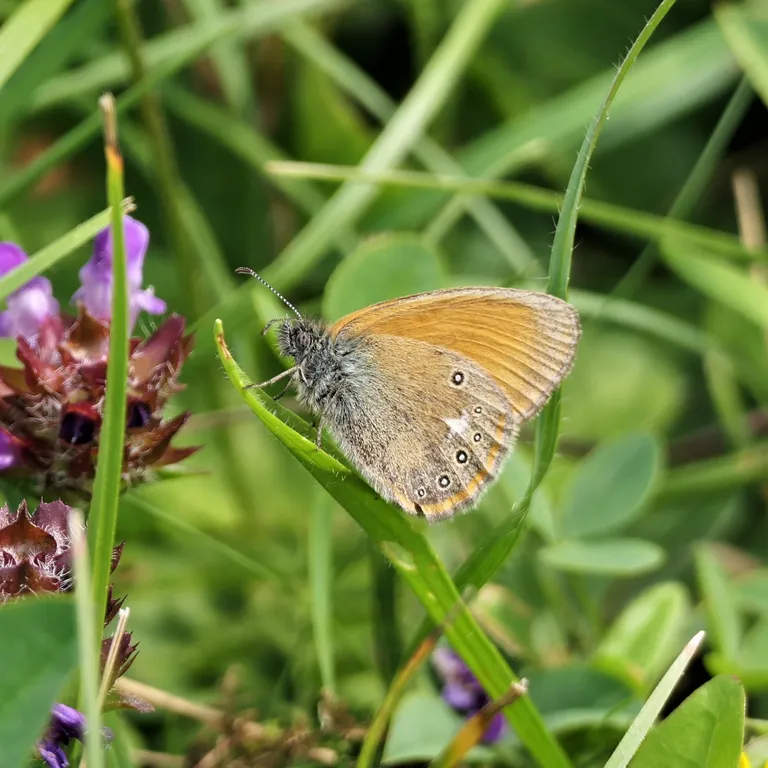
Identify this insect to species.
Coenonympha glycerion (also Coenonympha iphis)
